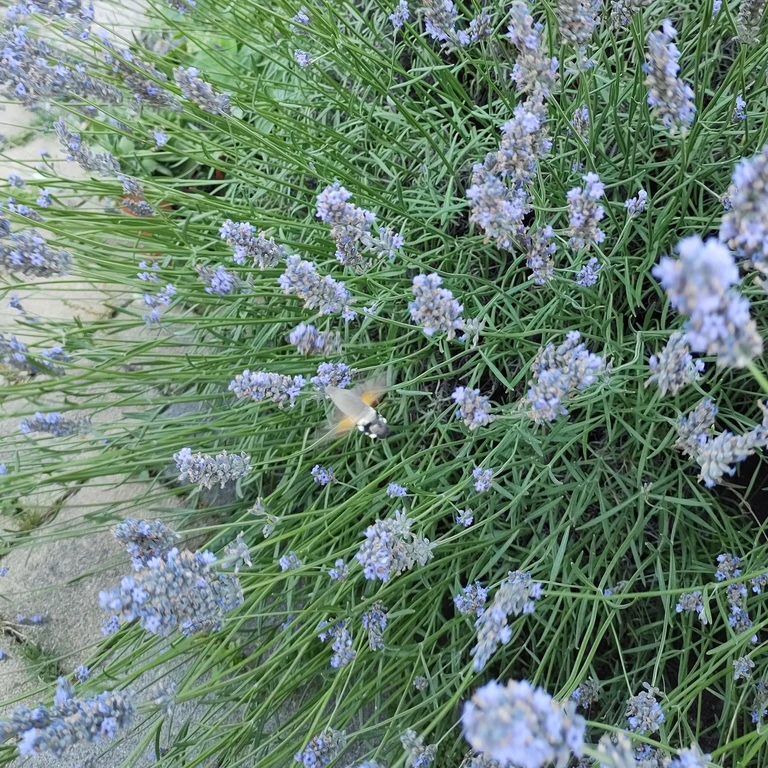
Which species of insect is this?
Macroglossum stellatarum
